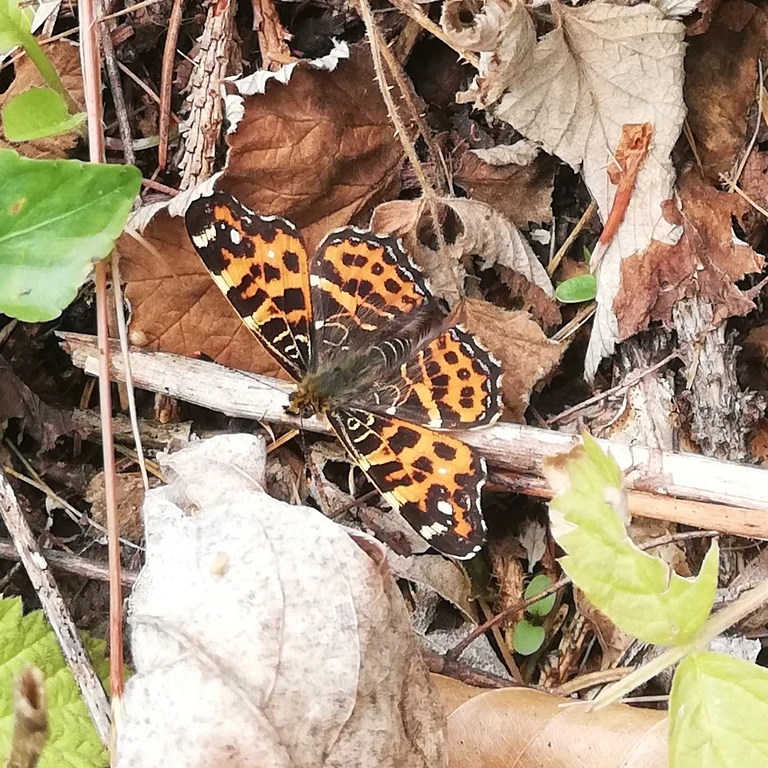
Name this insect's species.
Araschnia levana
